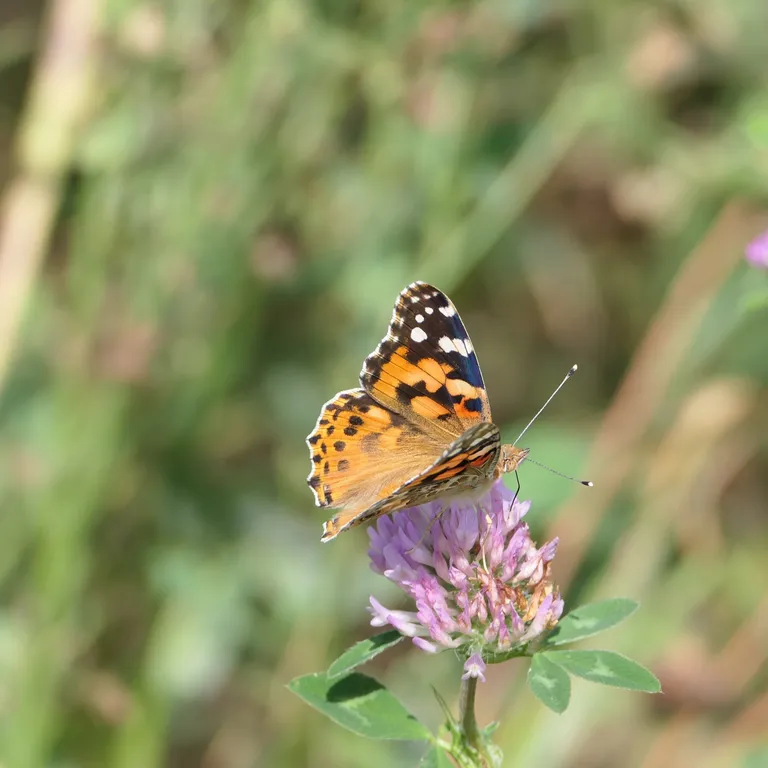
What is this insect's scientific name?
Vanessa cardui
